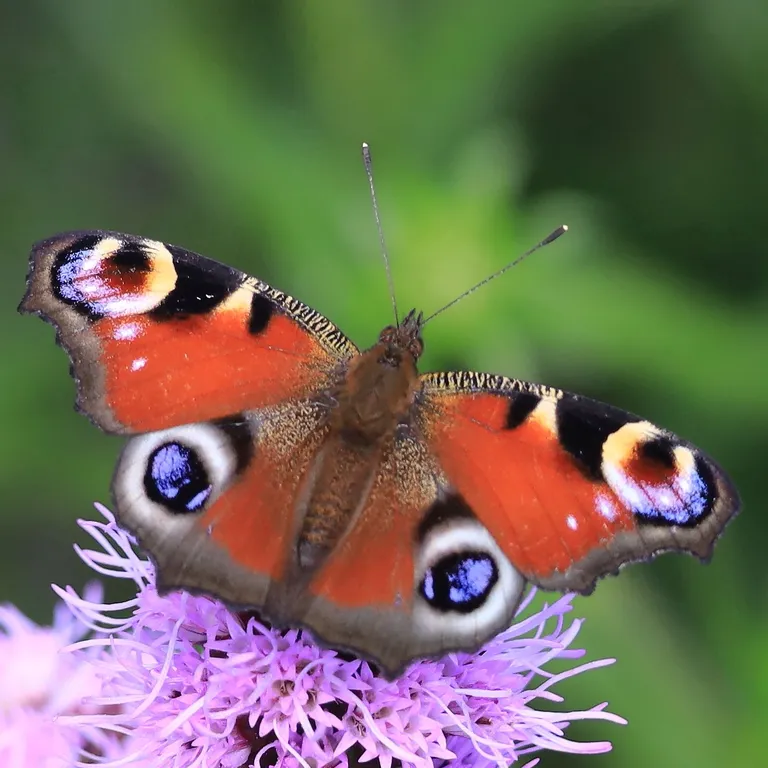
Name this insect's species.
Aglais io
